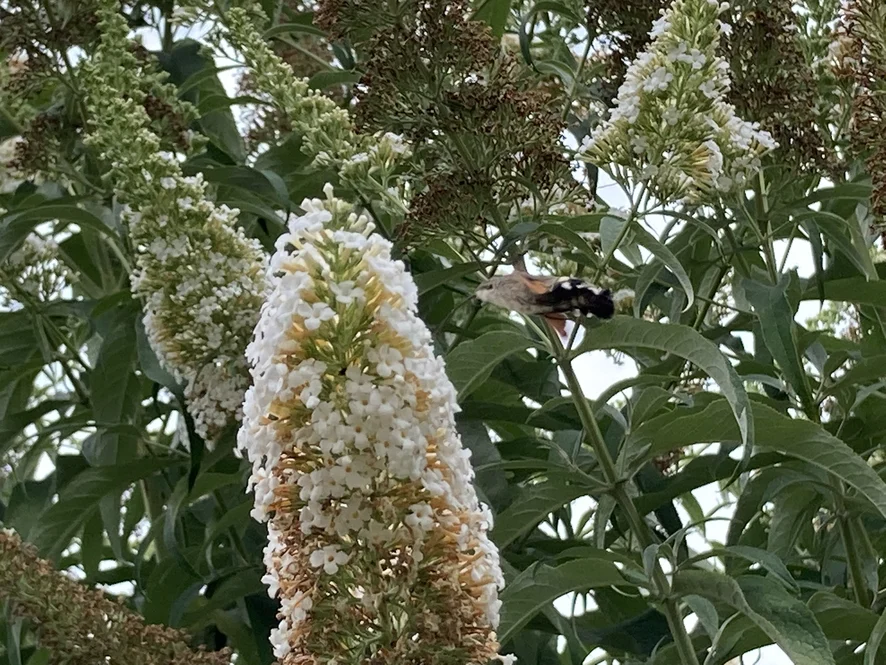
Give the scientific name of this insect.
Macroglossum stellatarum
